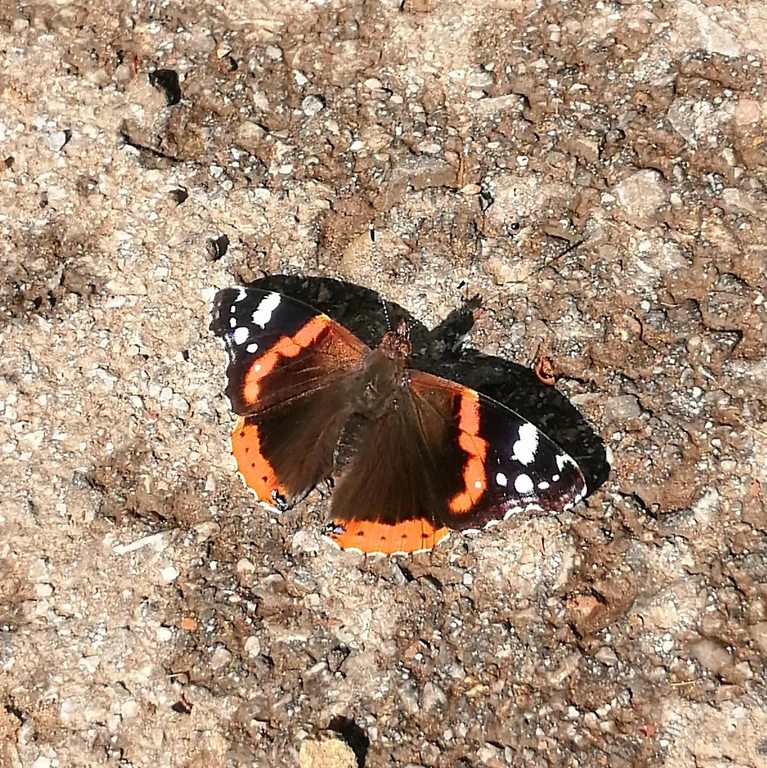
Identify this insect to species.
Vanessa atalanta
